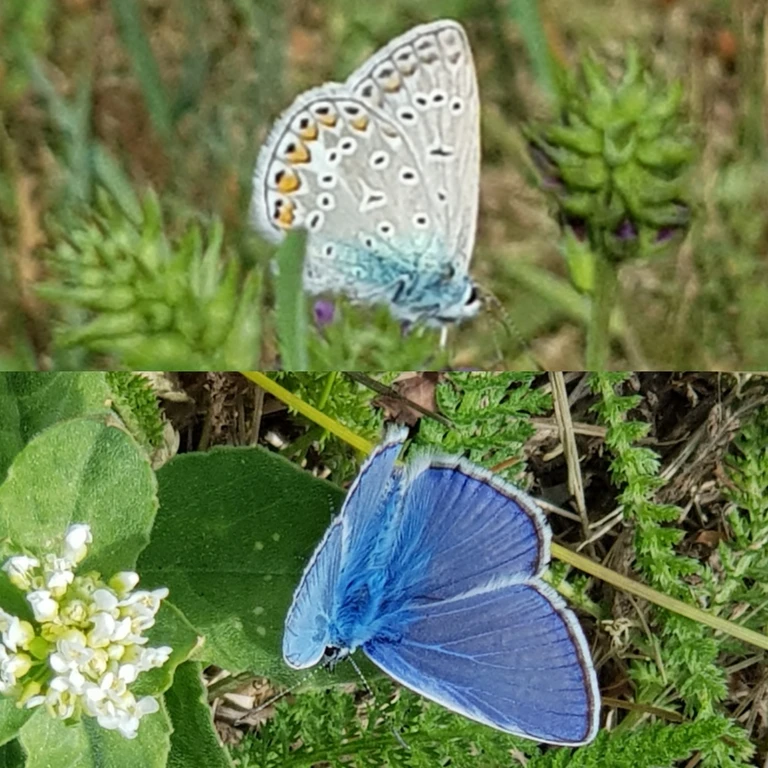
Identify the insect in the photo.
Polyommatus icarus
